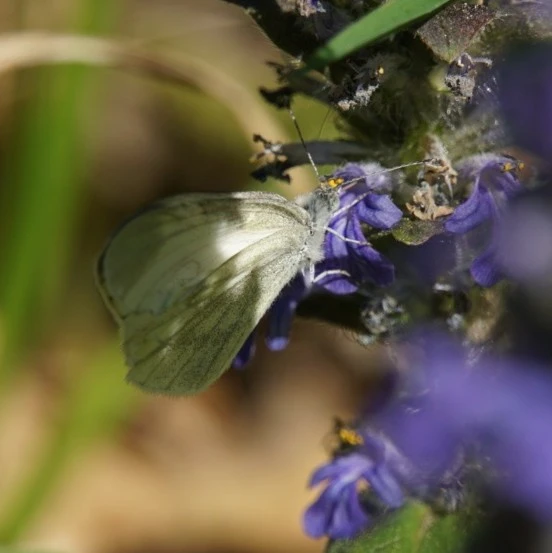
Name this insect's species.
Leptidea sinapis/juvernica
